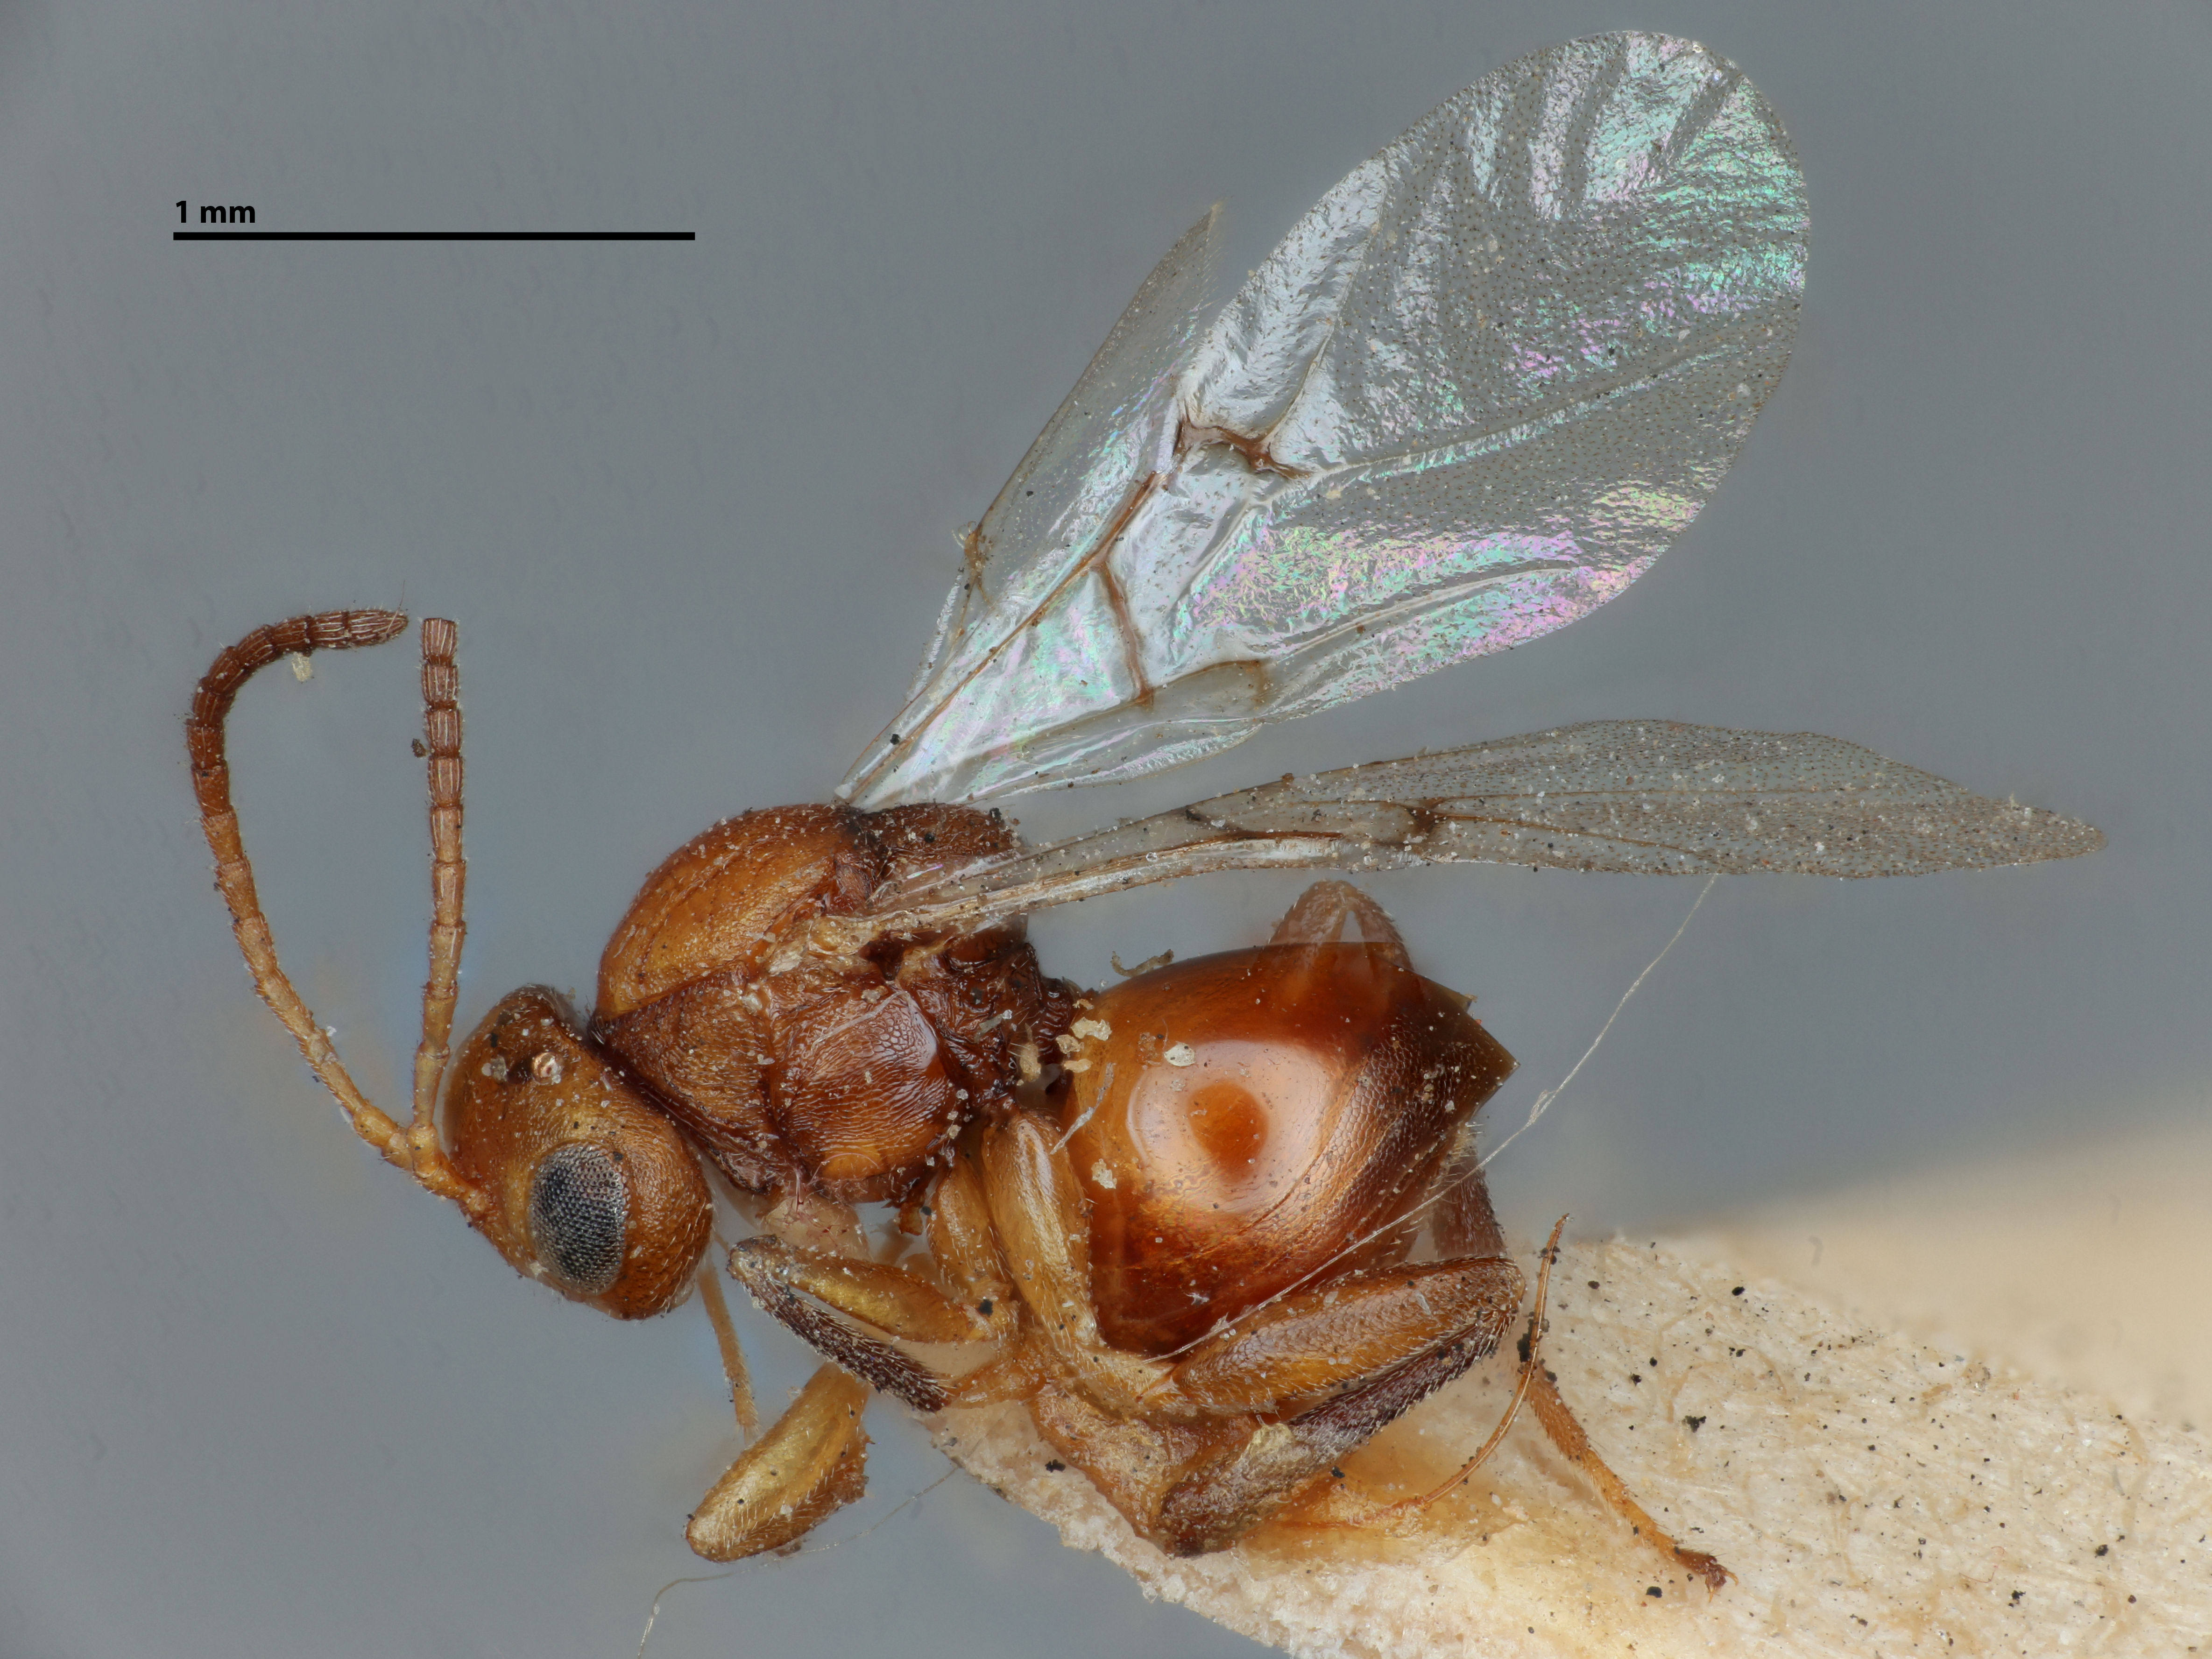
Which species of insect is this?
Andricus congregatus
